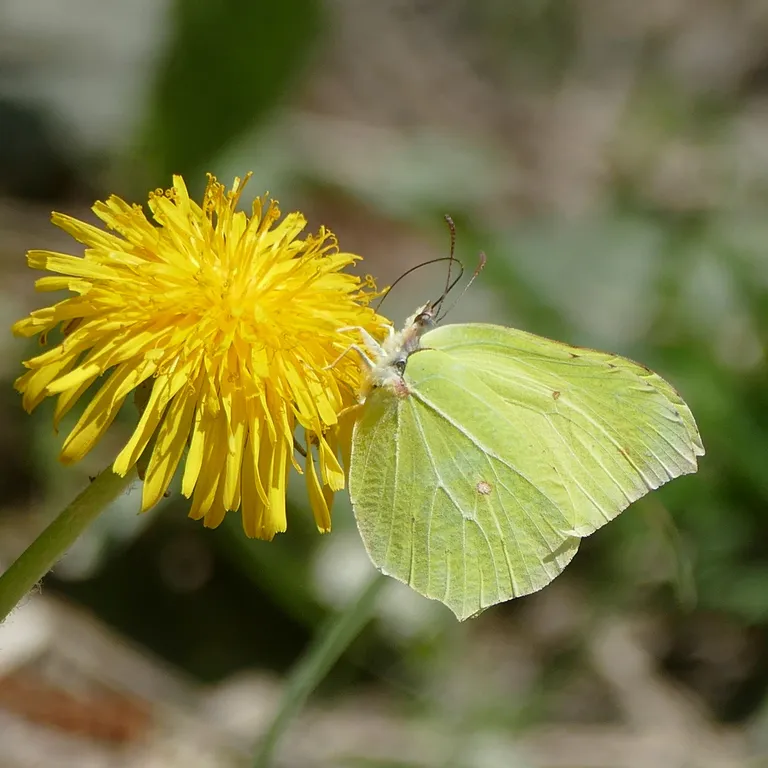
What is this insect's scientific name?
Gonepteryx rhamni
